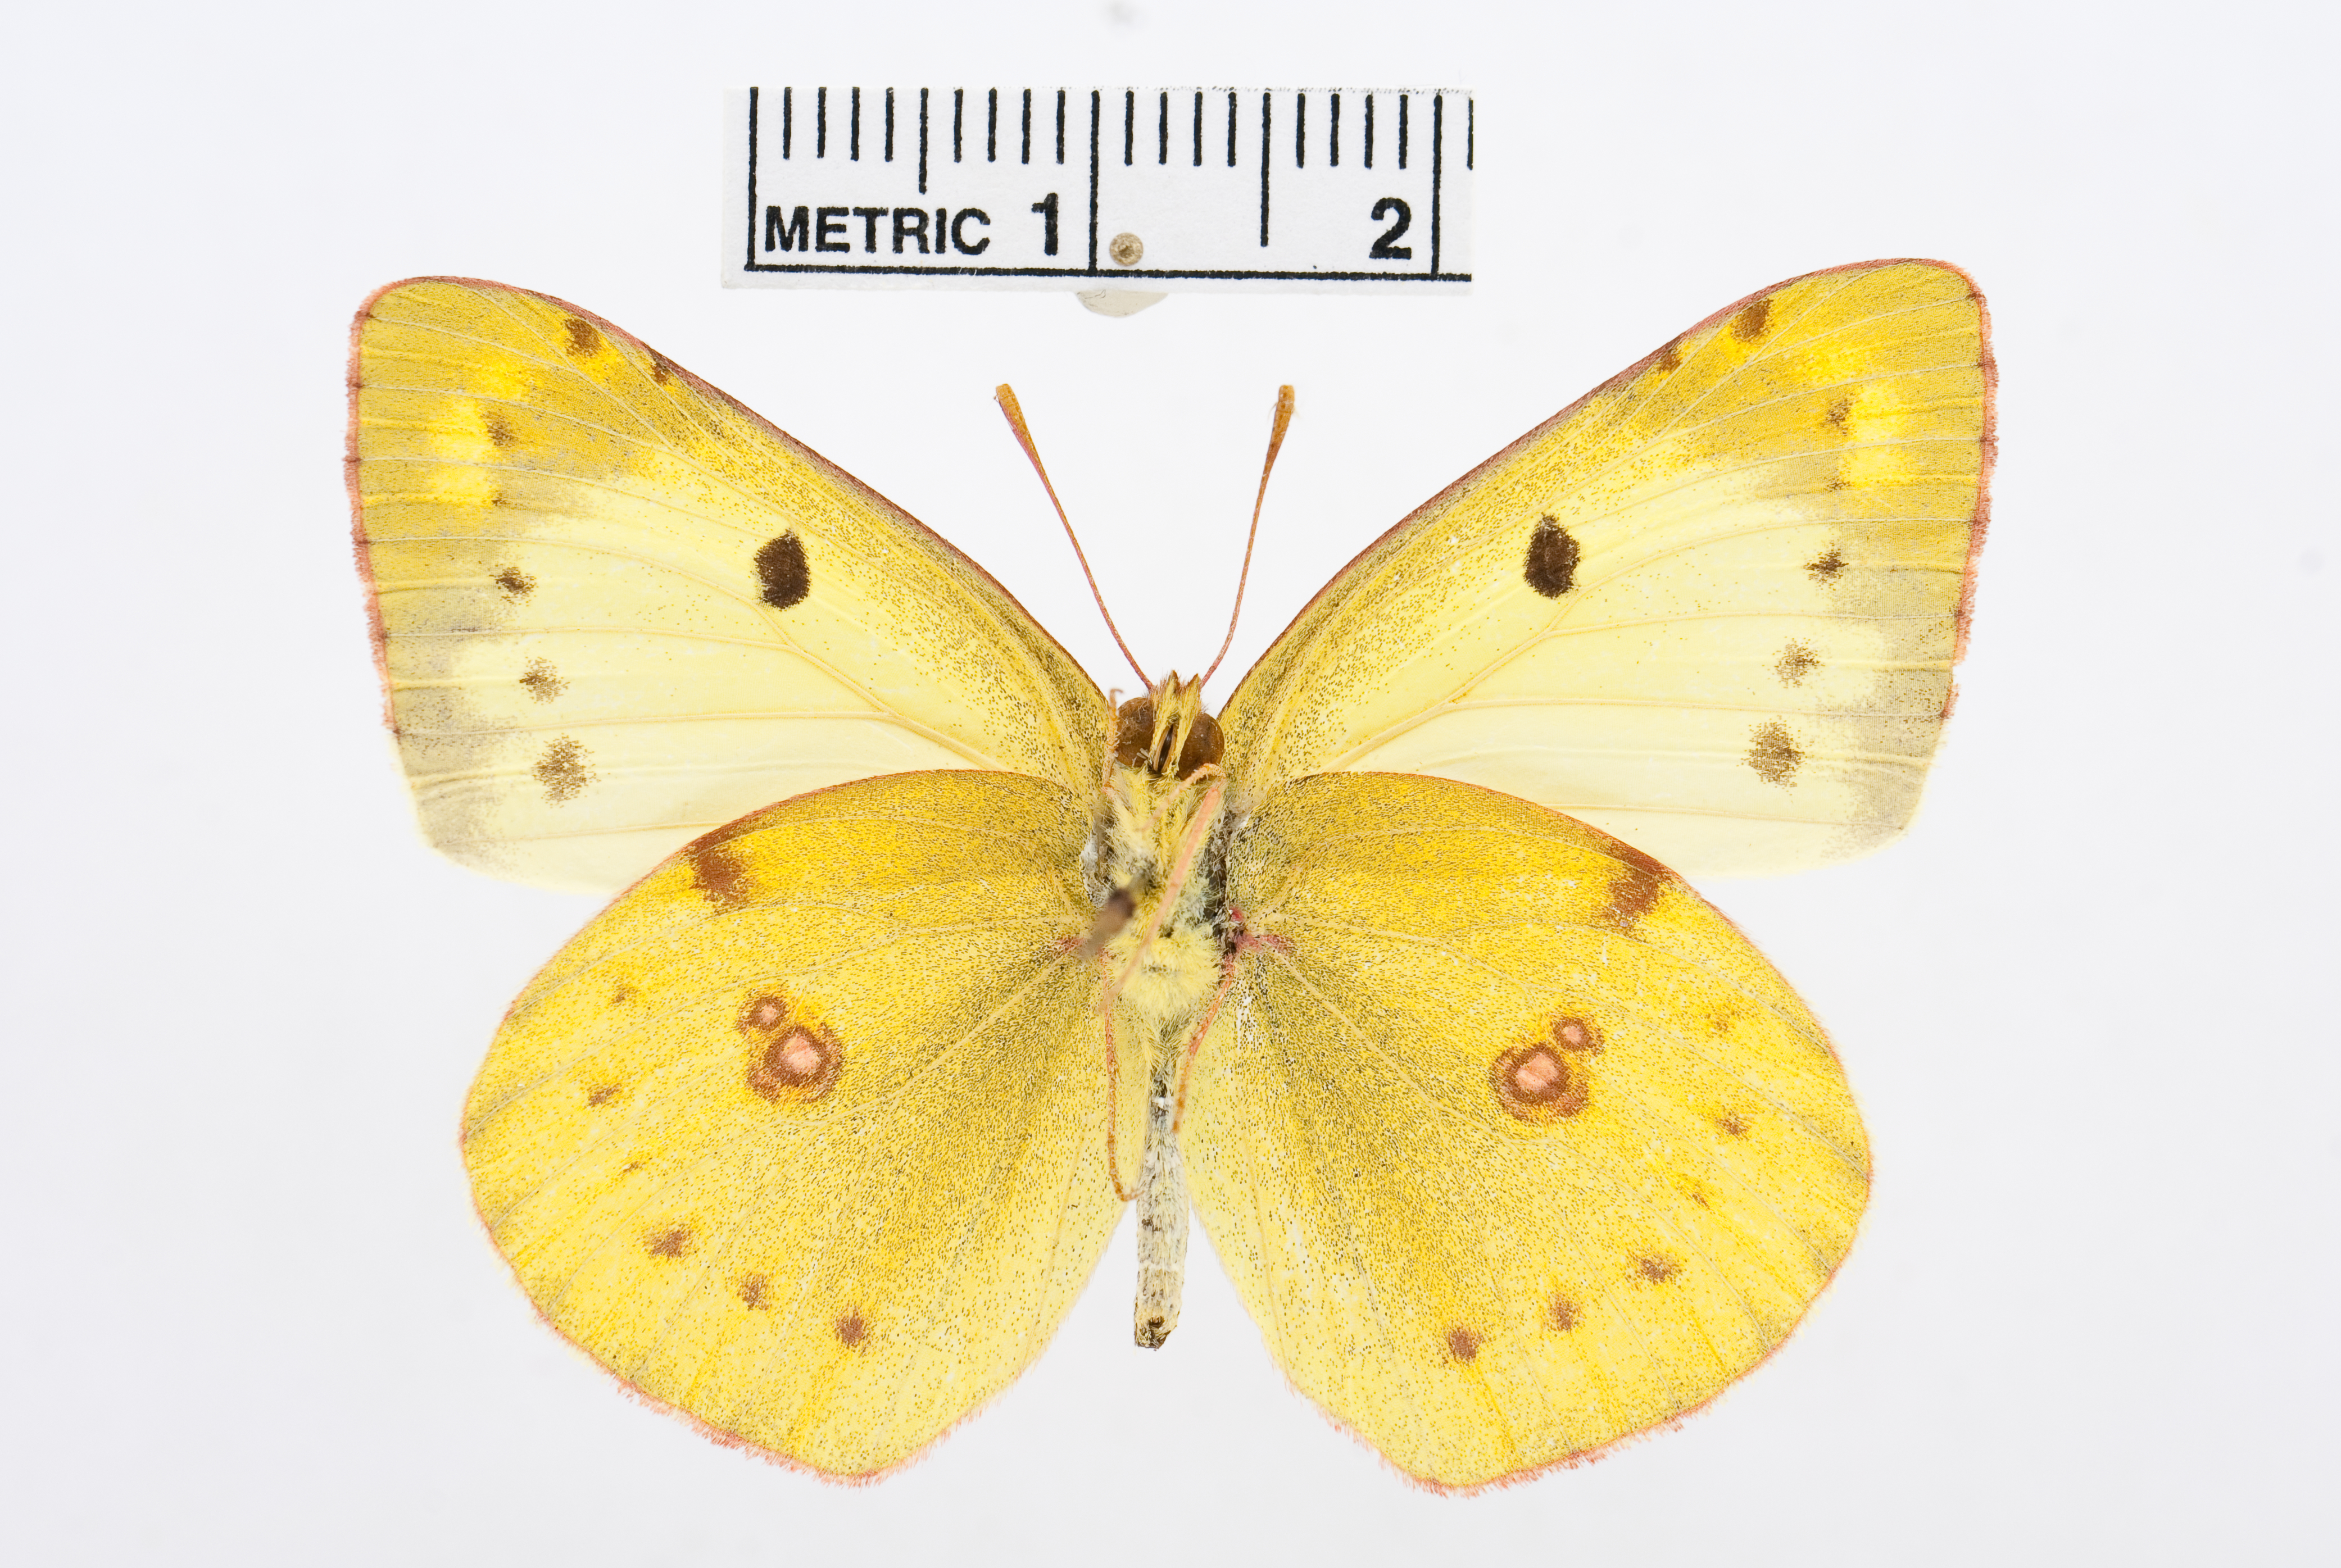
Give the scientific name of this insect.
Colias hyale
